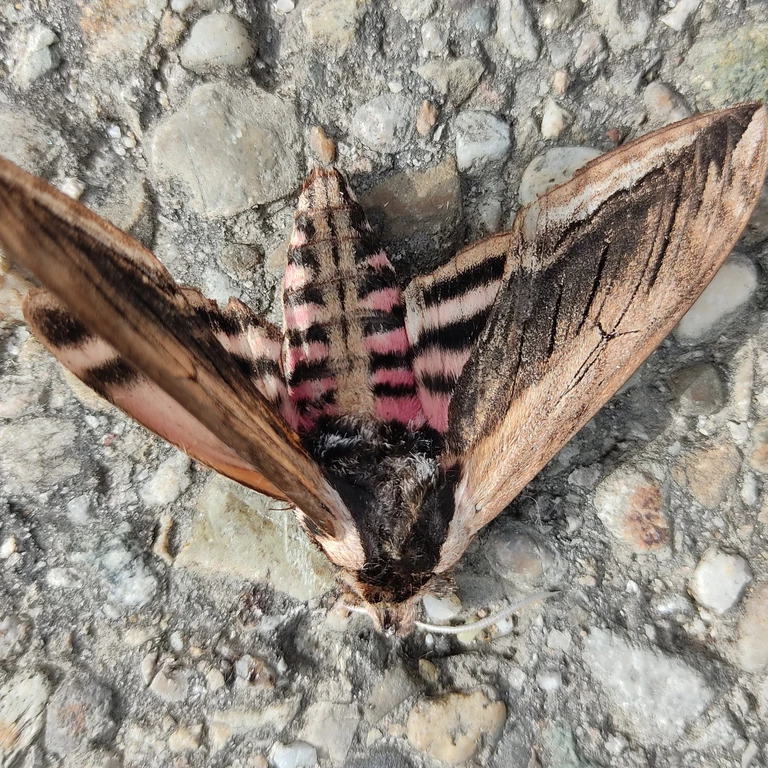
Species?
Sphinx ligustri
